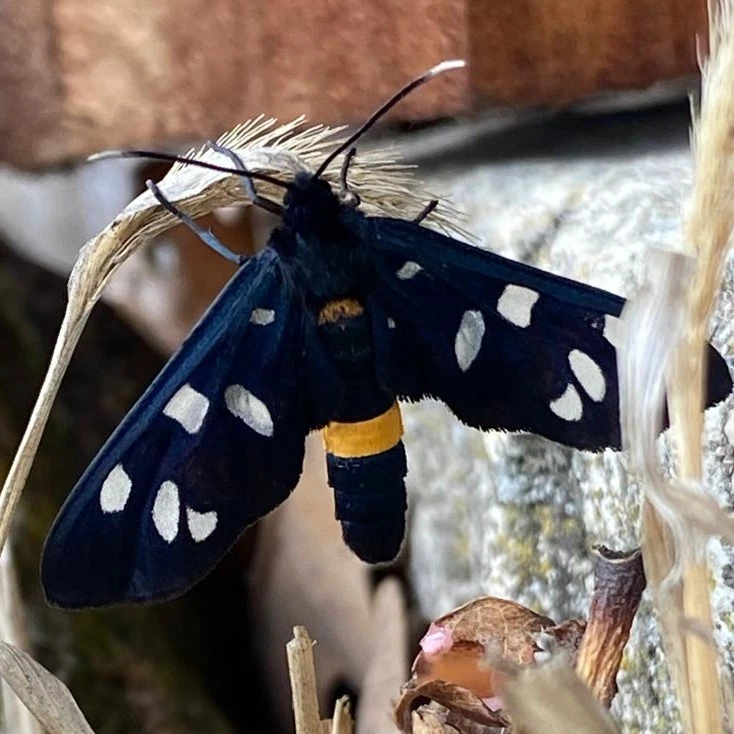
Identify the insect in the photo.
Amata phegea
